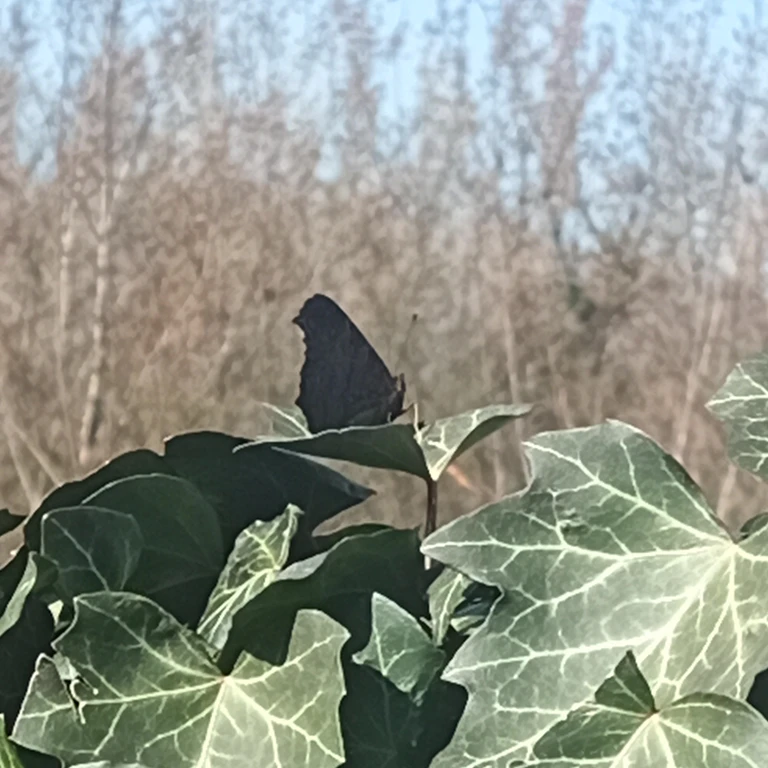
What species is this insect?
Aglais io
